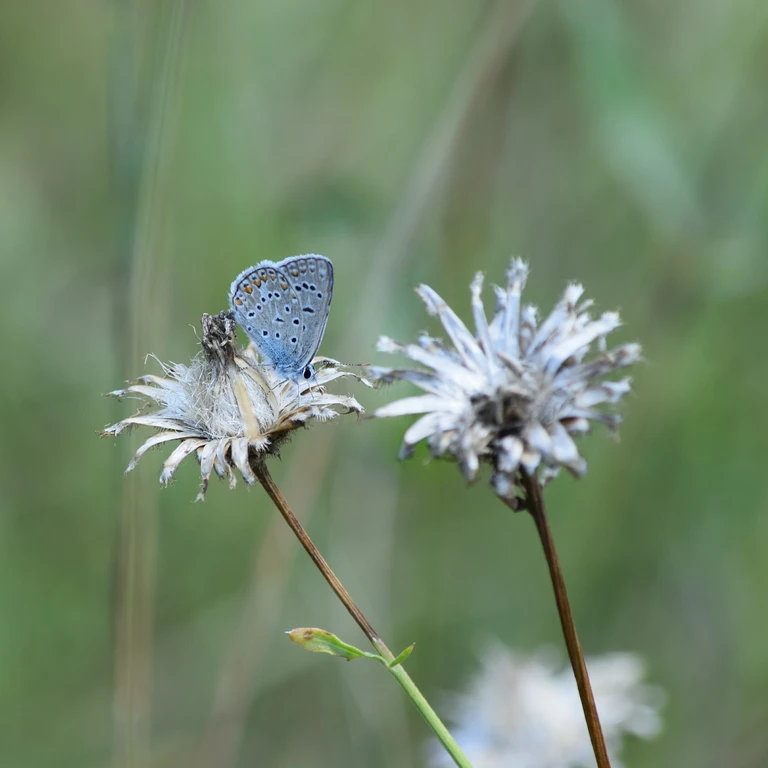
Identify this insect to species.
Polyommatus icarus
